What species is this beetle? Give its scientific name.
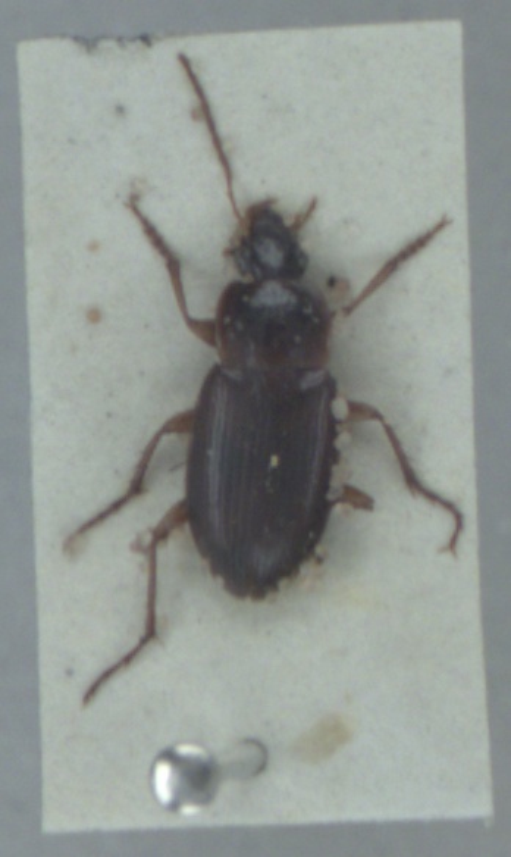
Calathus mollis
